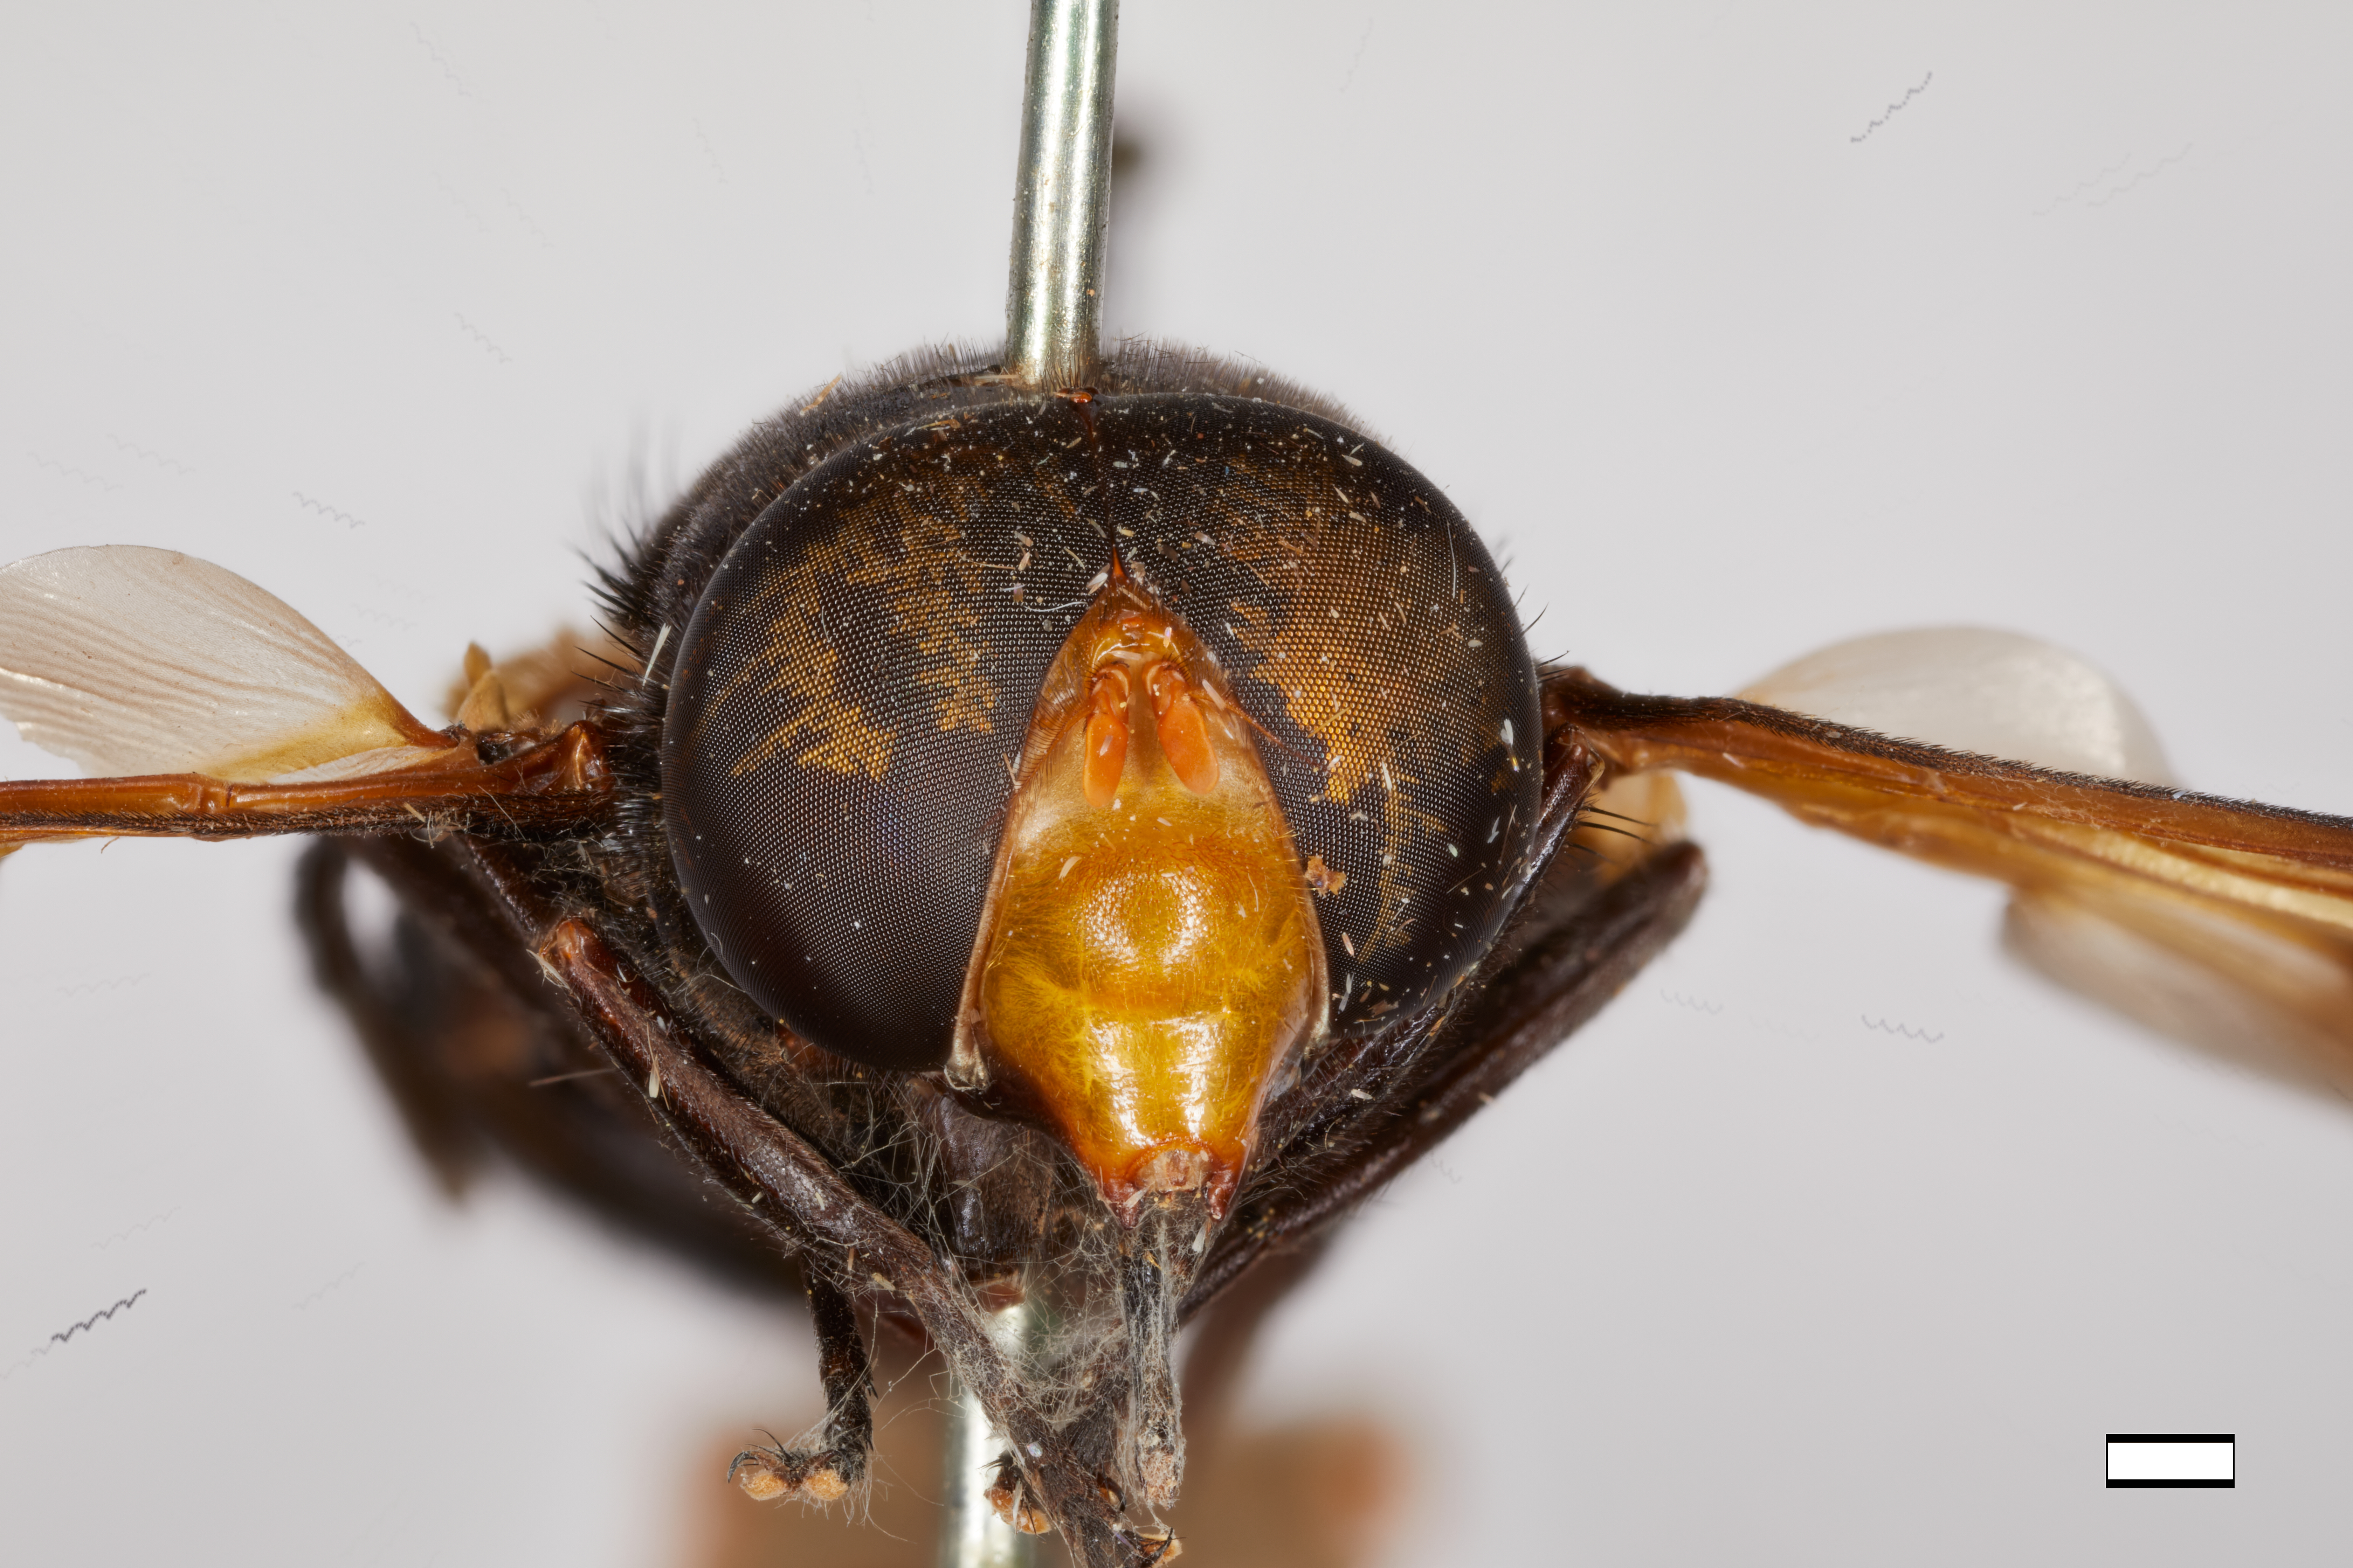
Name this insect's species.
Volucella nigricans
